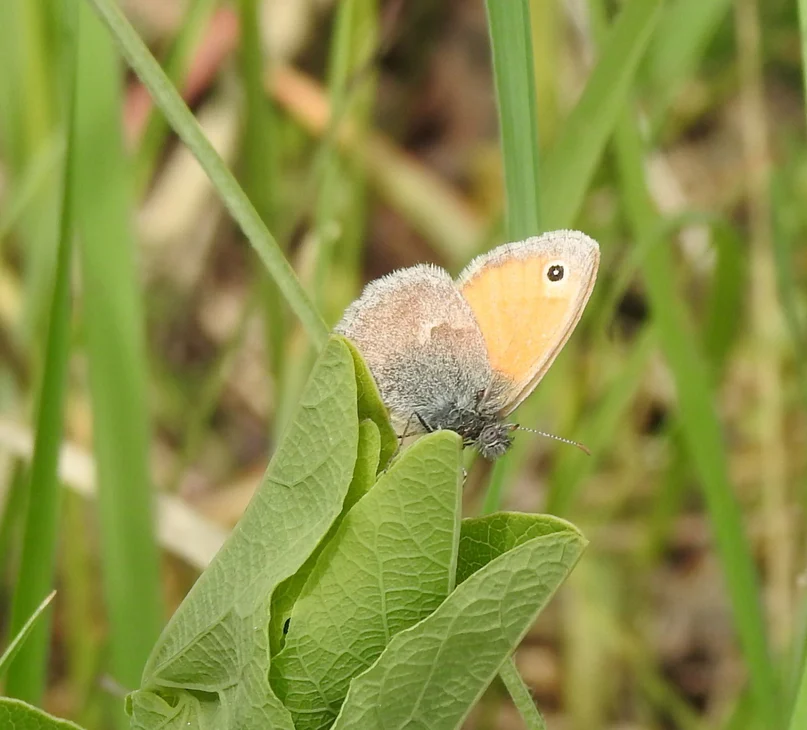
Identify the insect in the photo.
Coenonympha pamphilus
